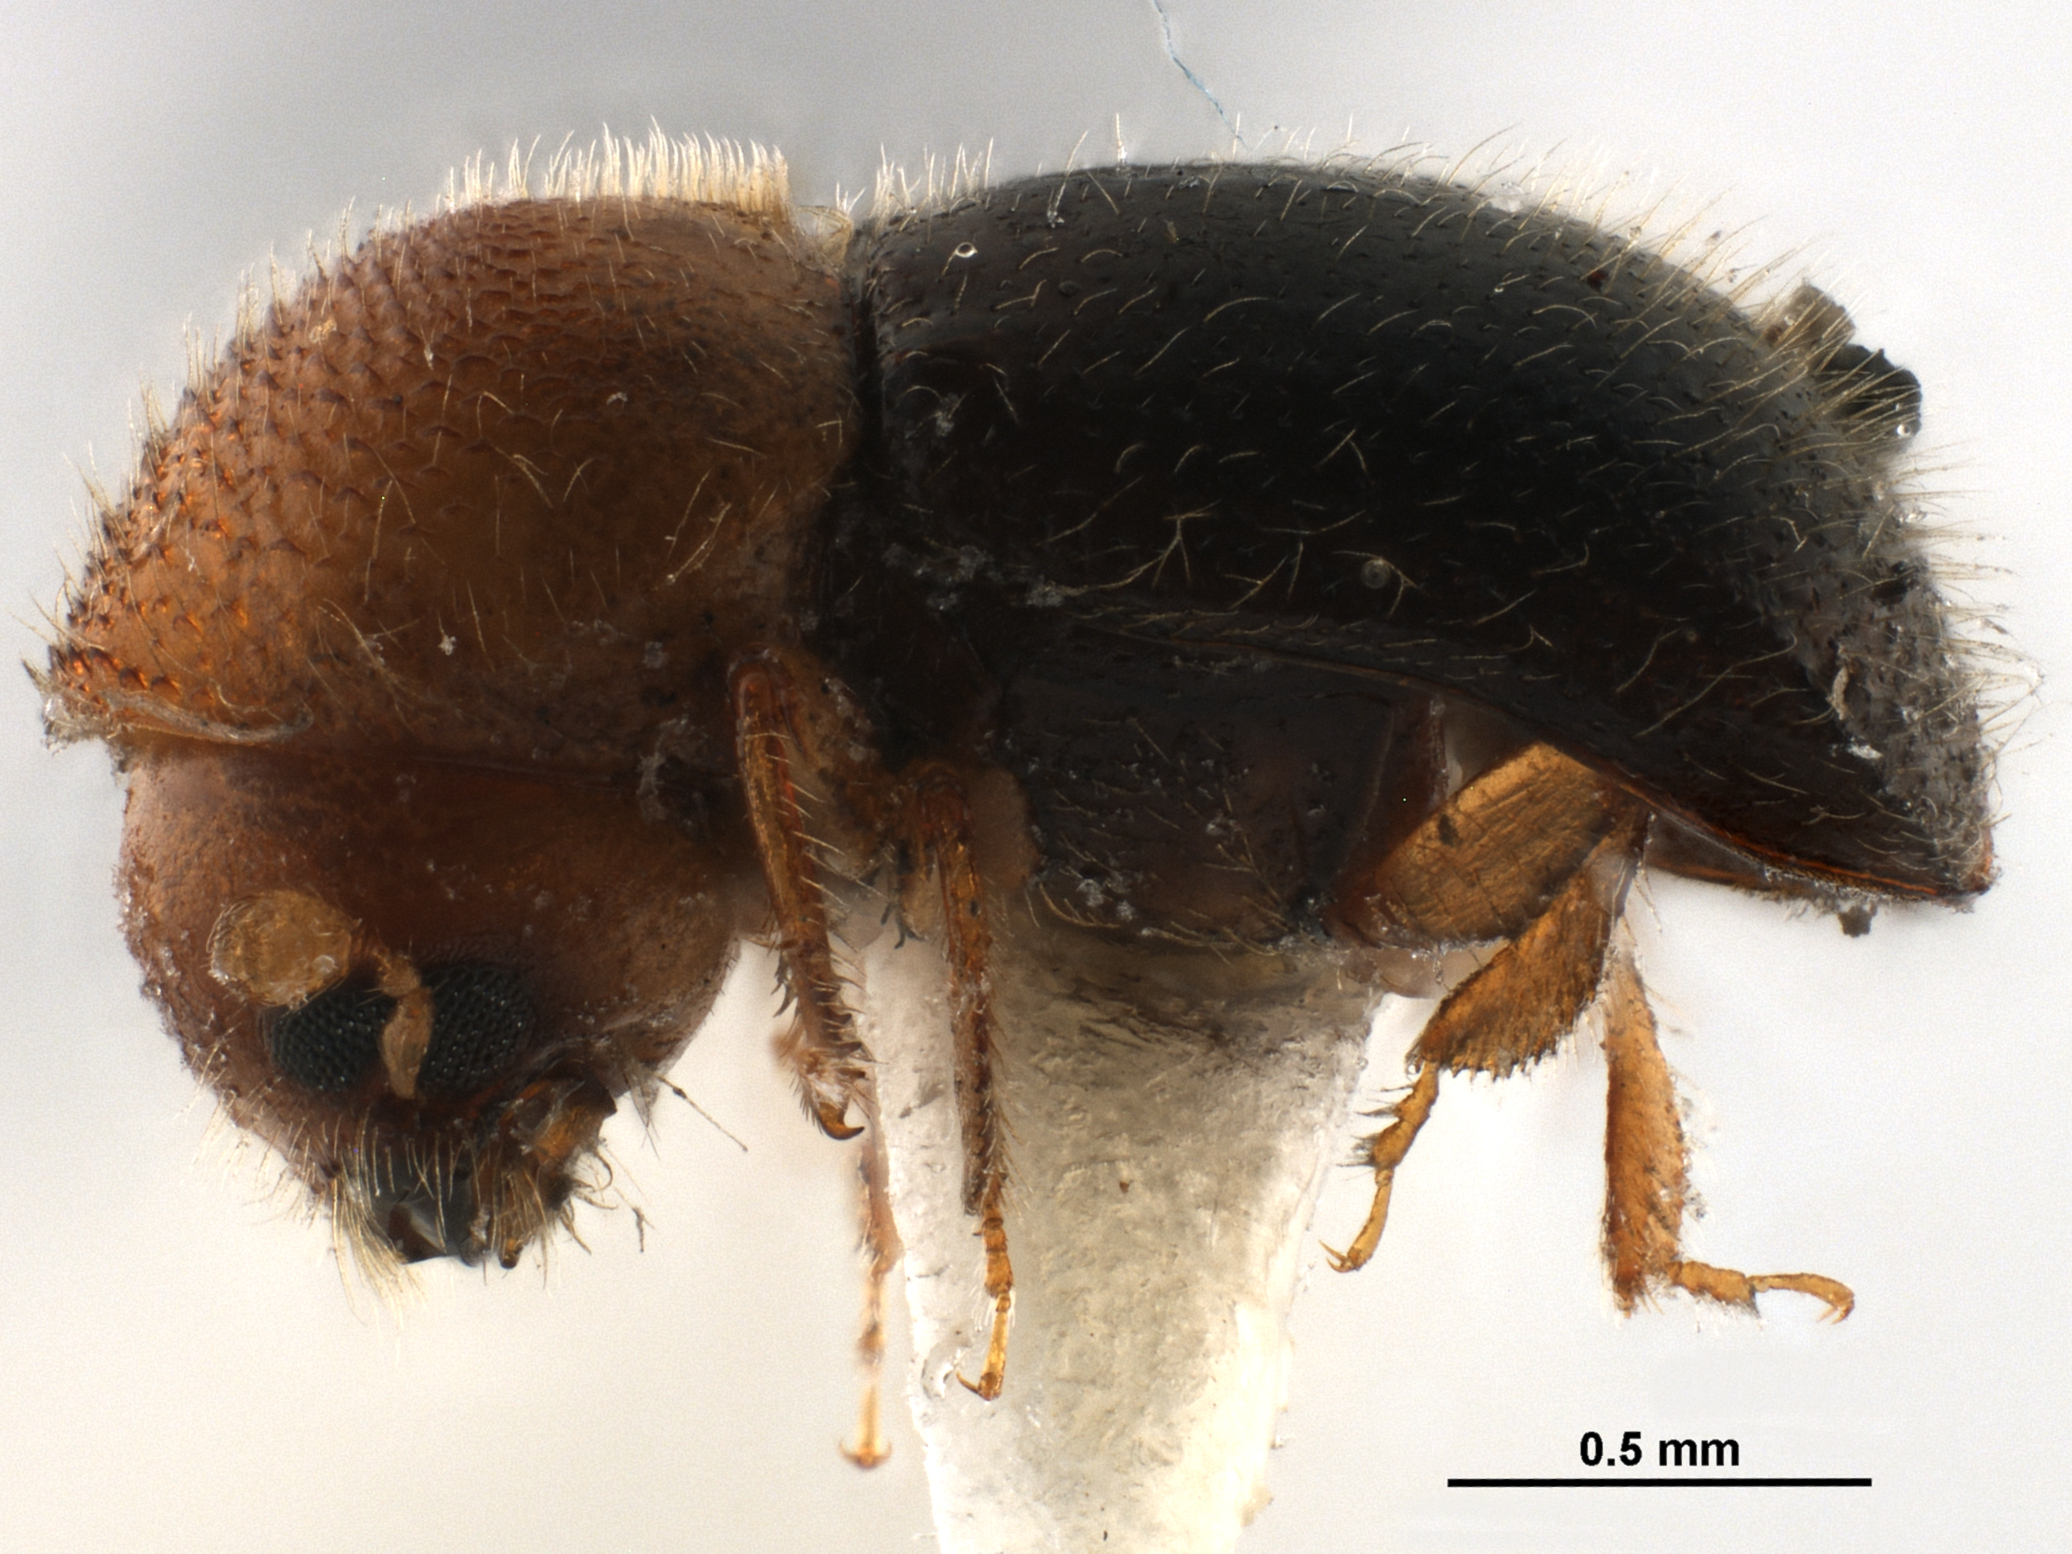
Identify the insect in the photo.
Xylosandrus arquatus
